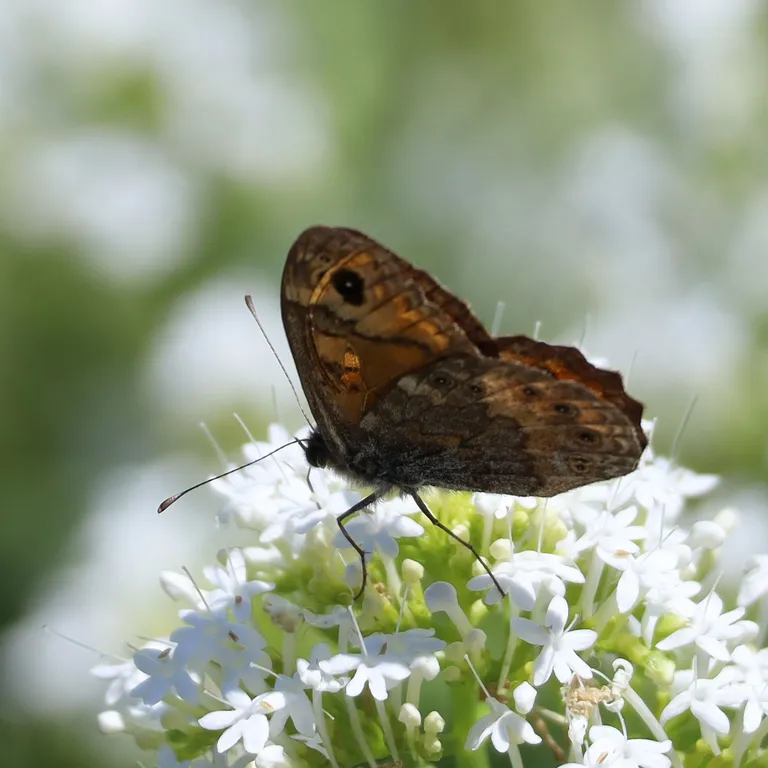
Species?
Lasiommata megera (also Pararge megera)
